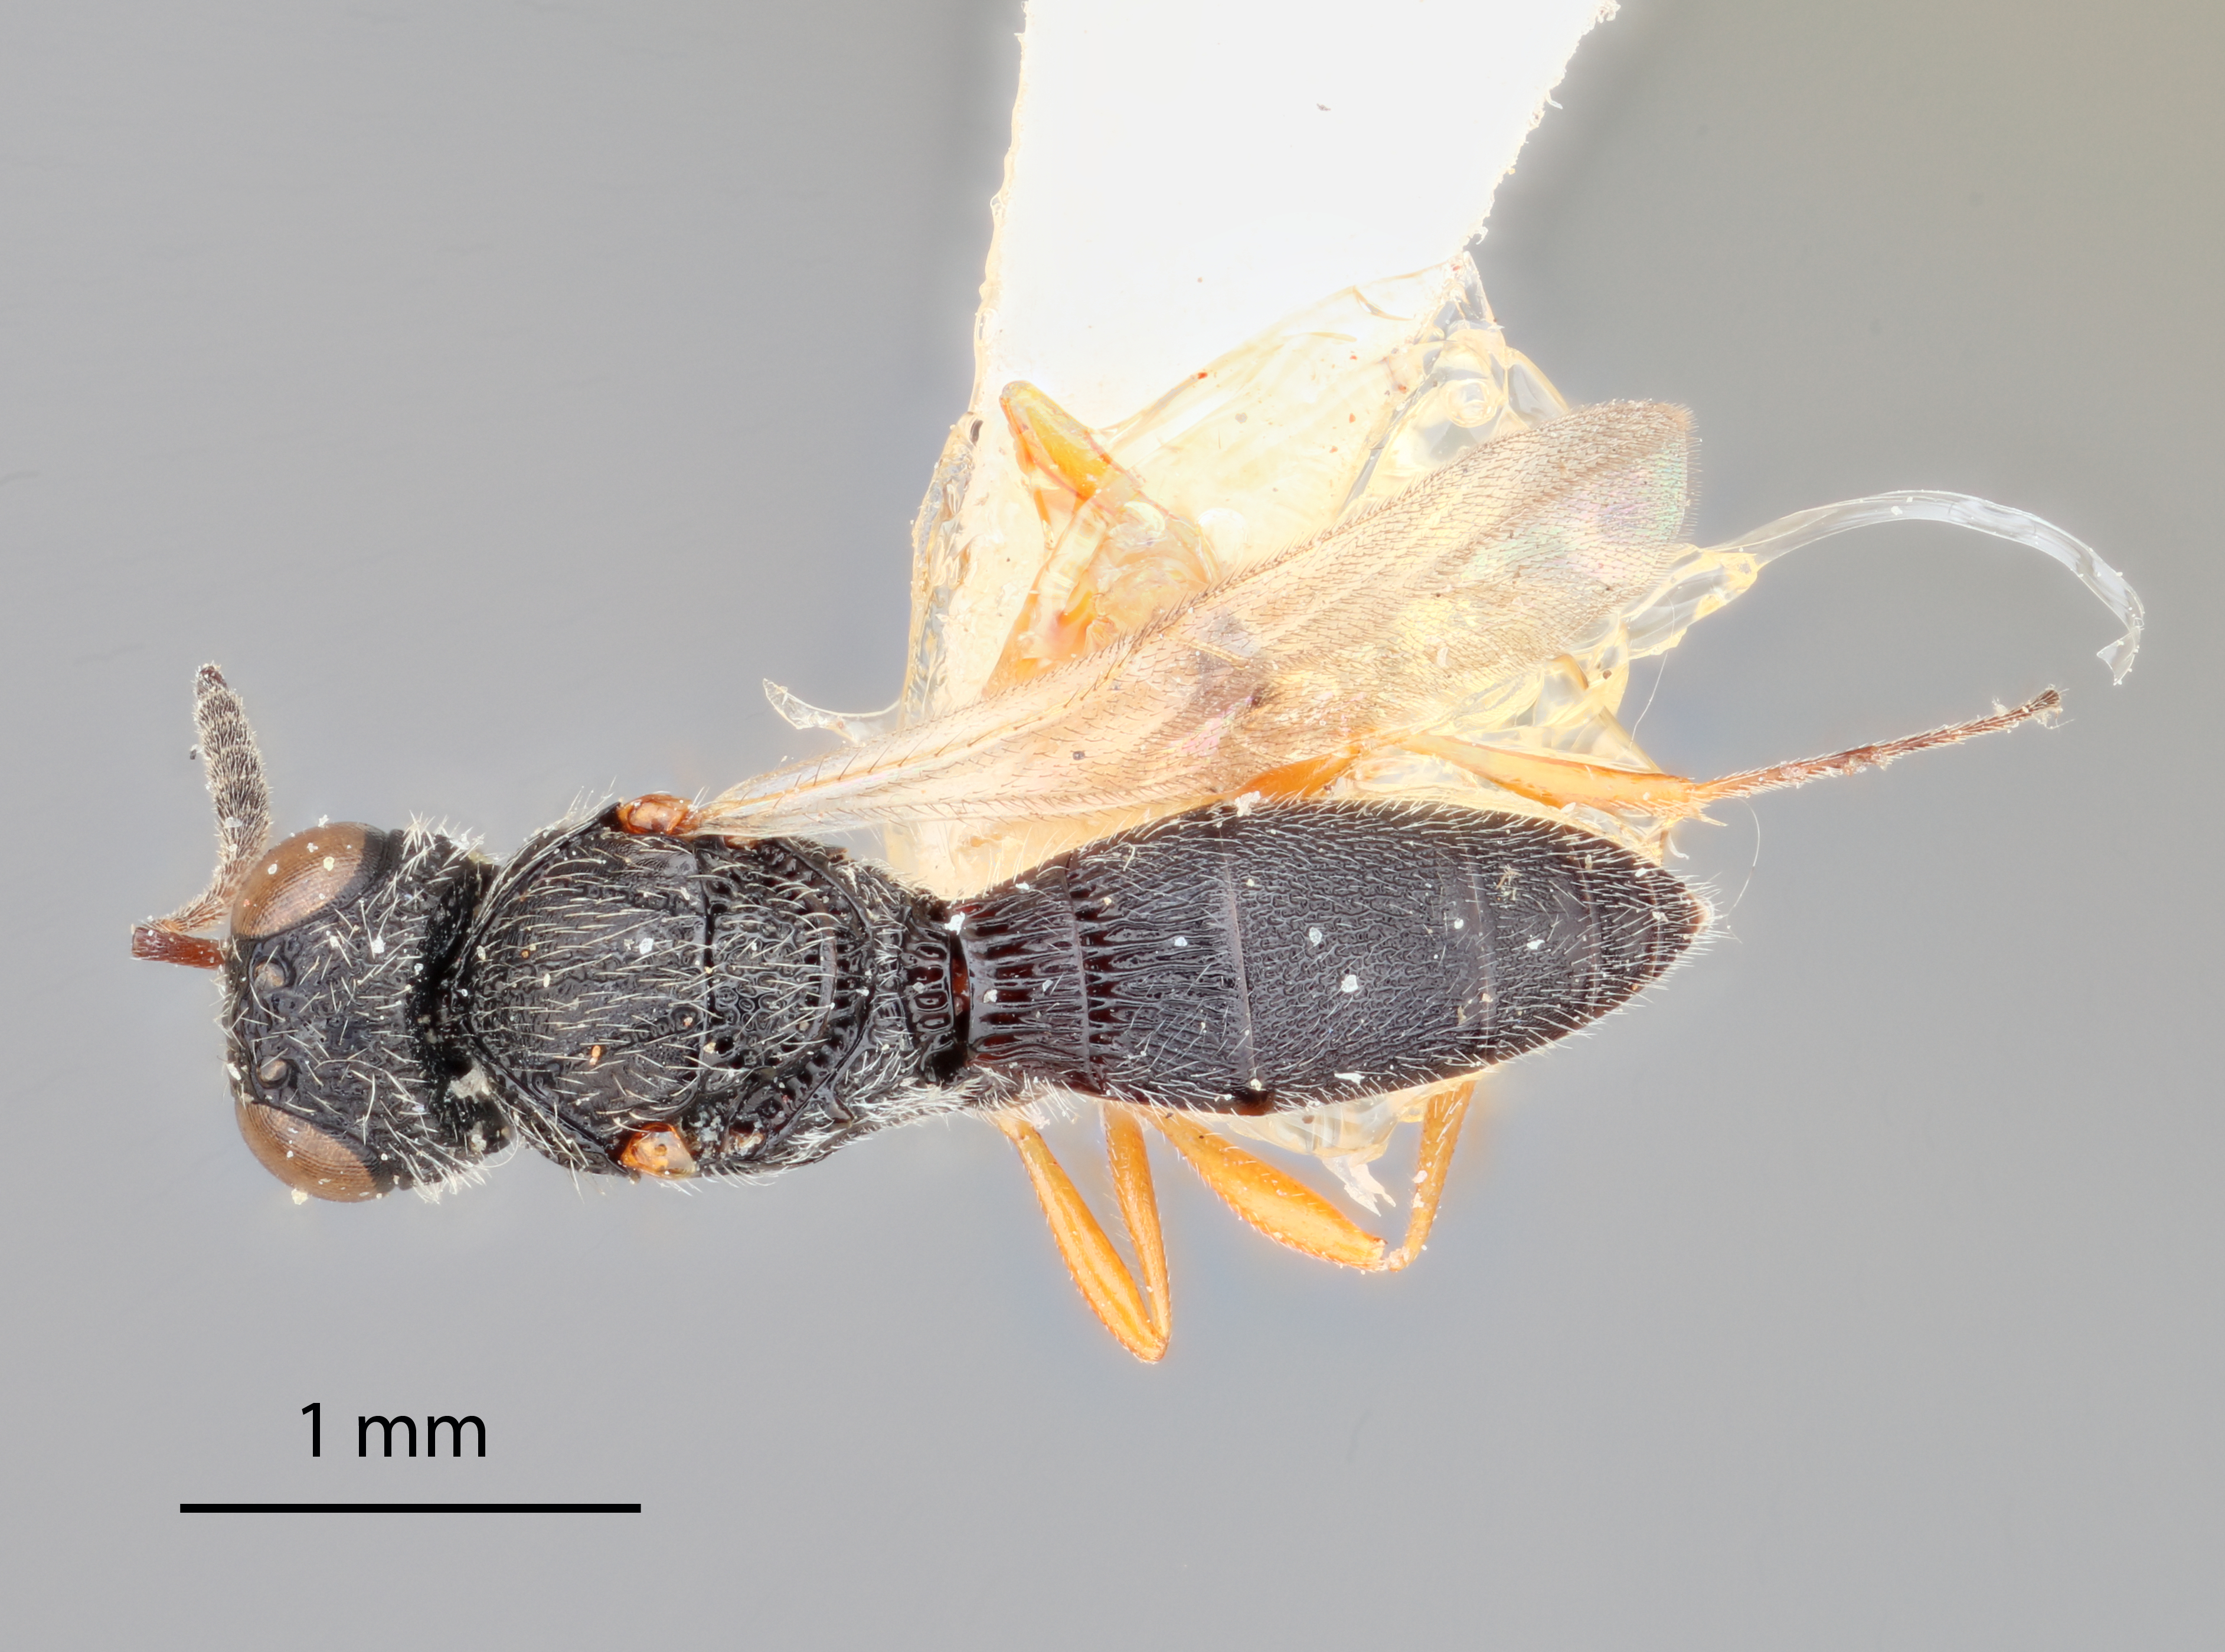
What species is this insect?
Baryconus bispinosus
